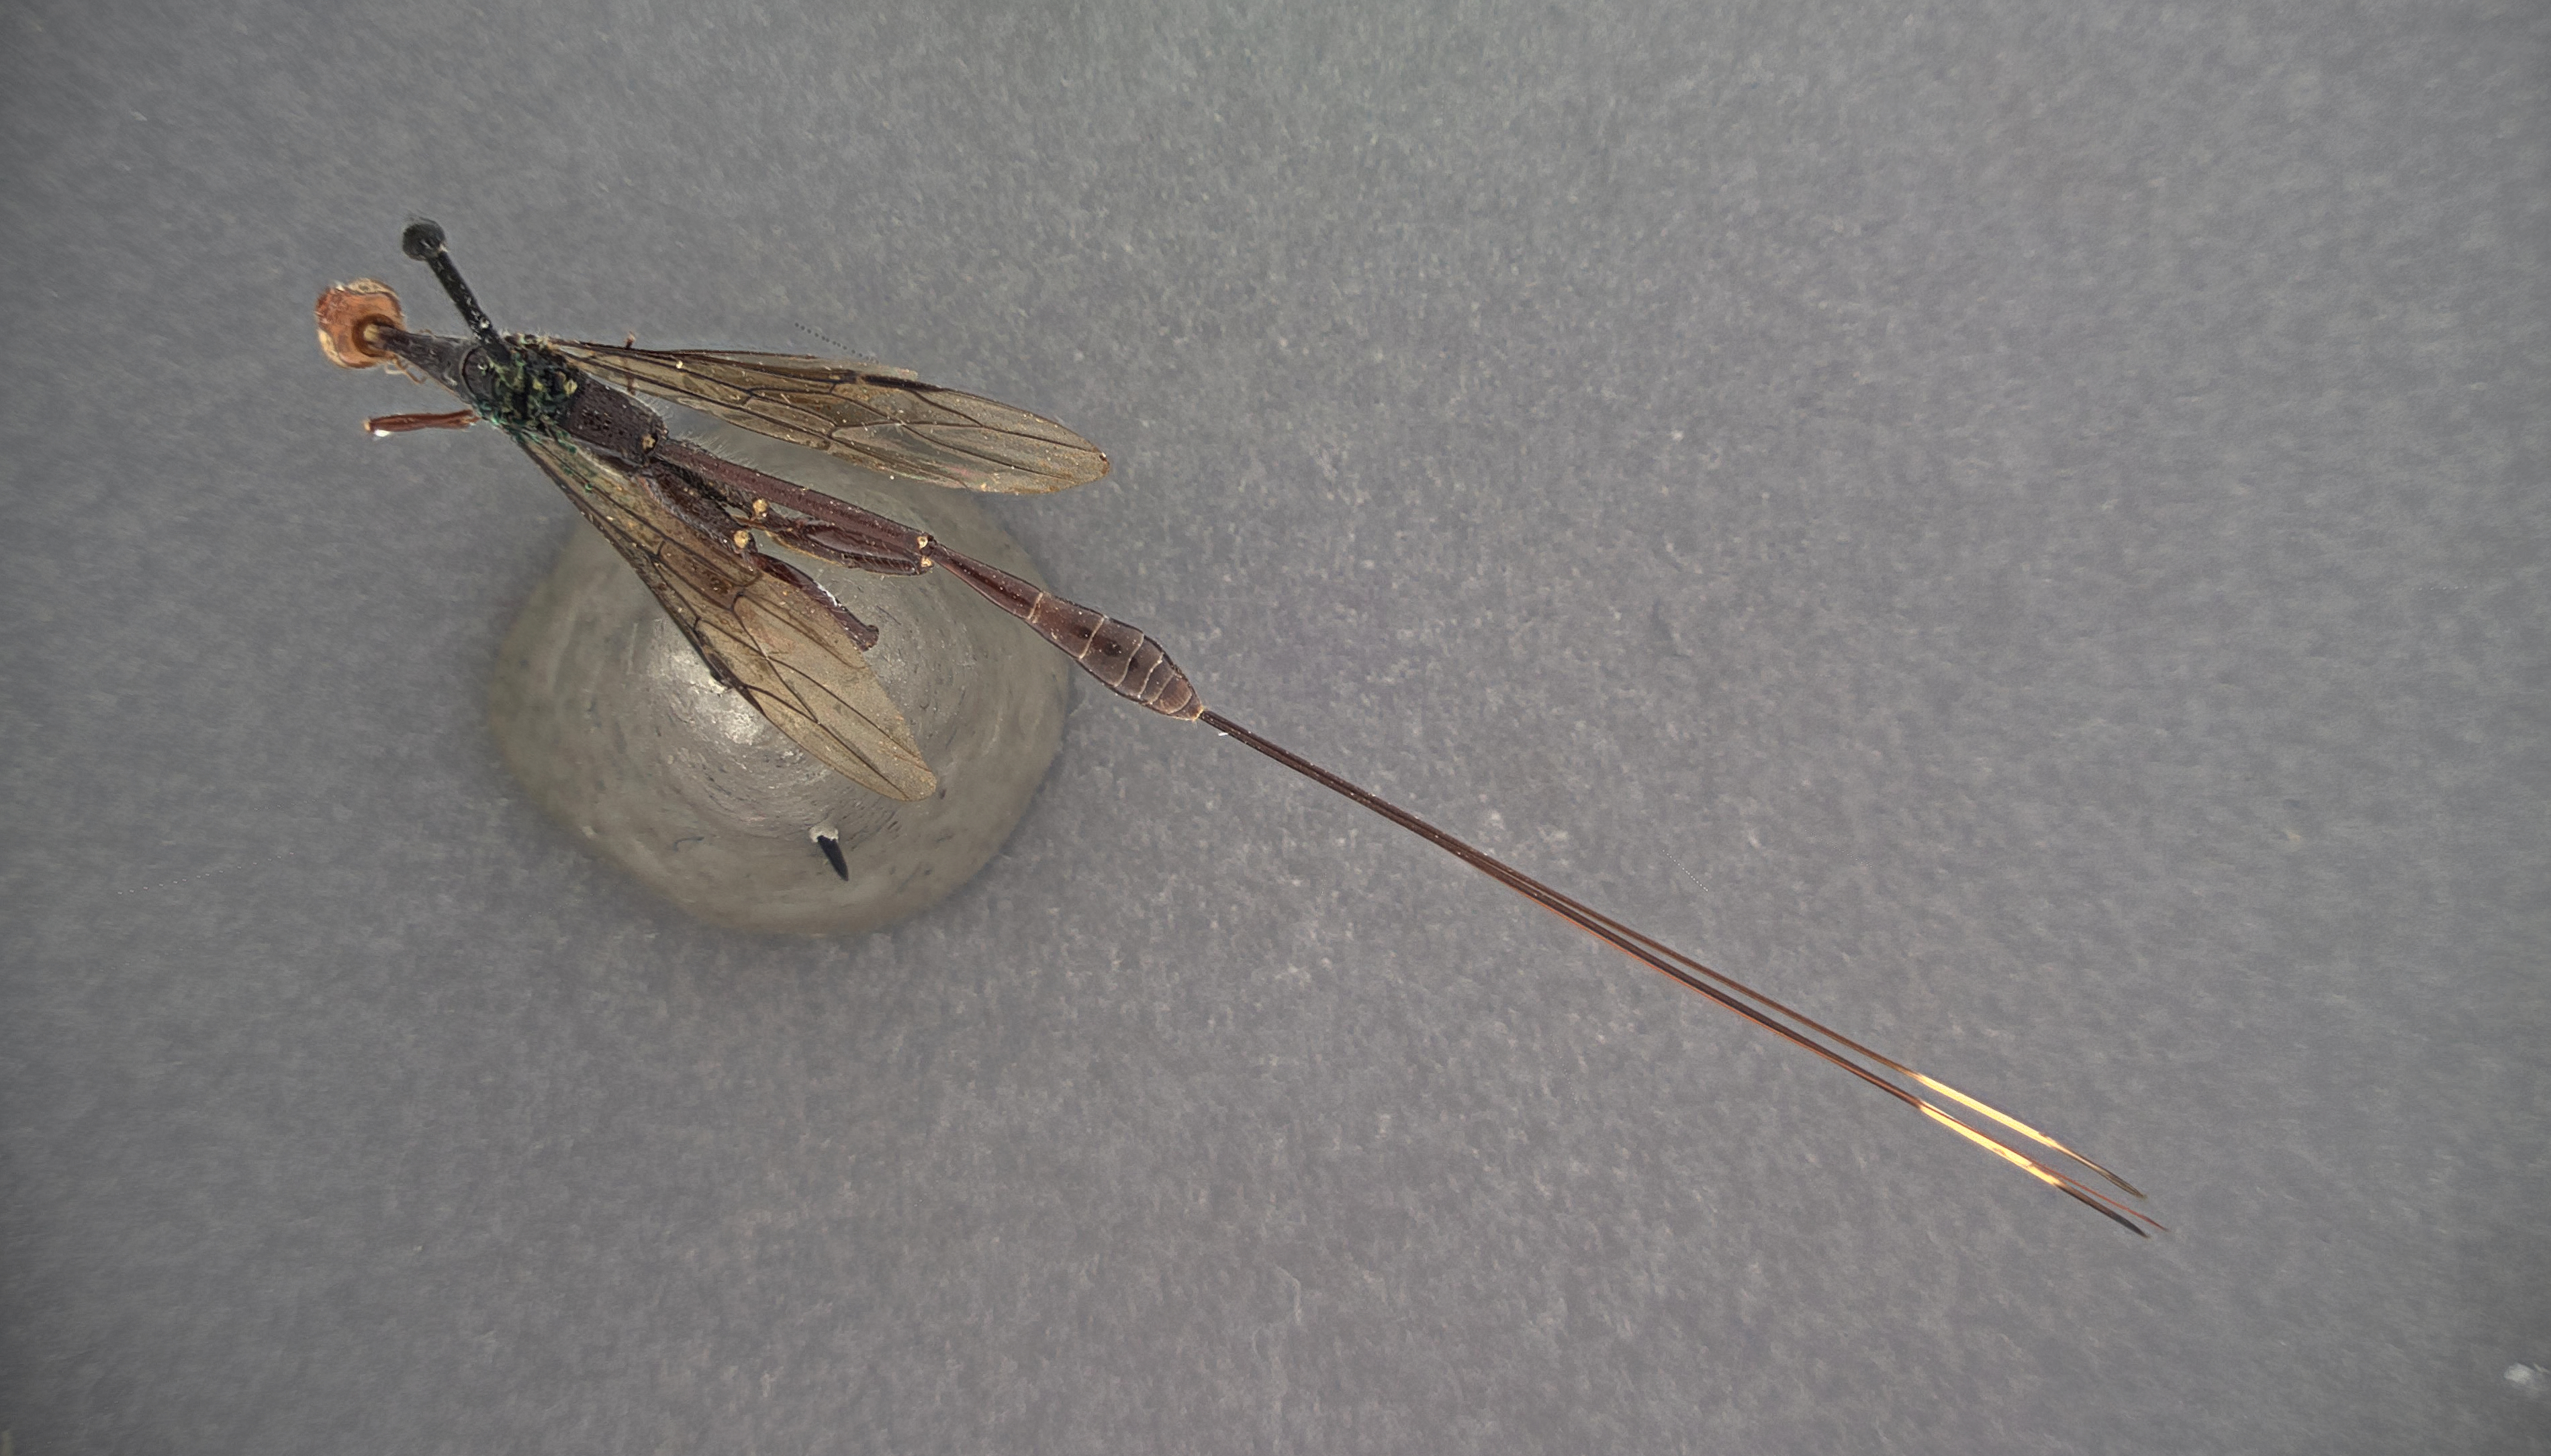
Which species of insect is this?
Stephanus reticulatus
